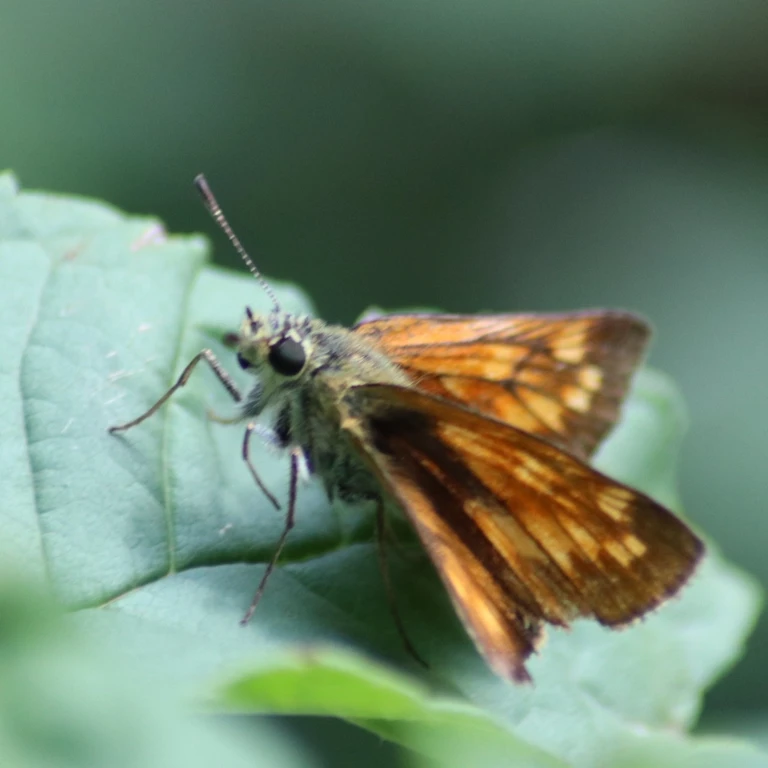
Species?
Ochlodes sylvanus (also Ochlodes venata)
